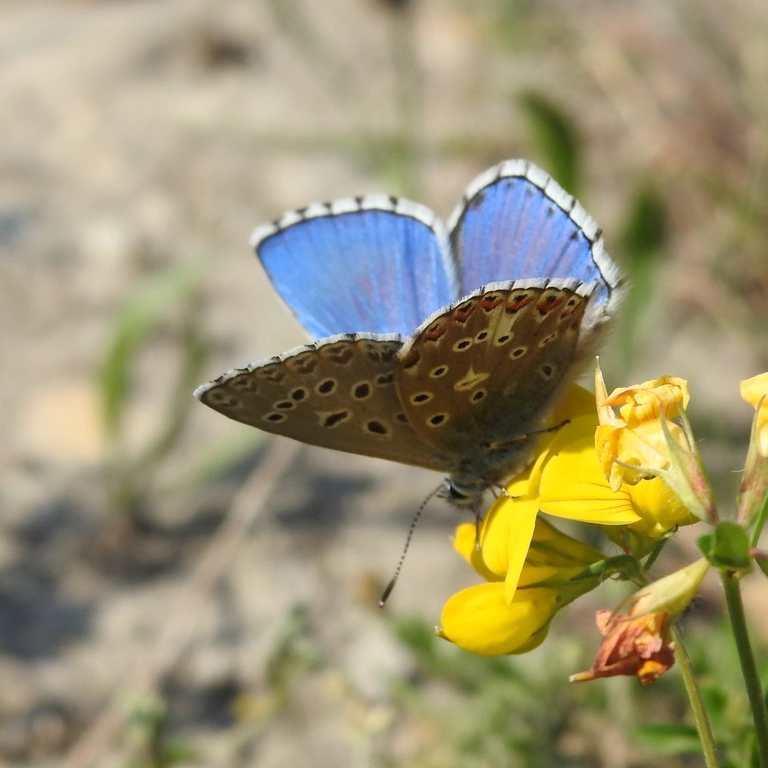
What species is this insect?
Lysandra bellargus
